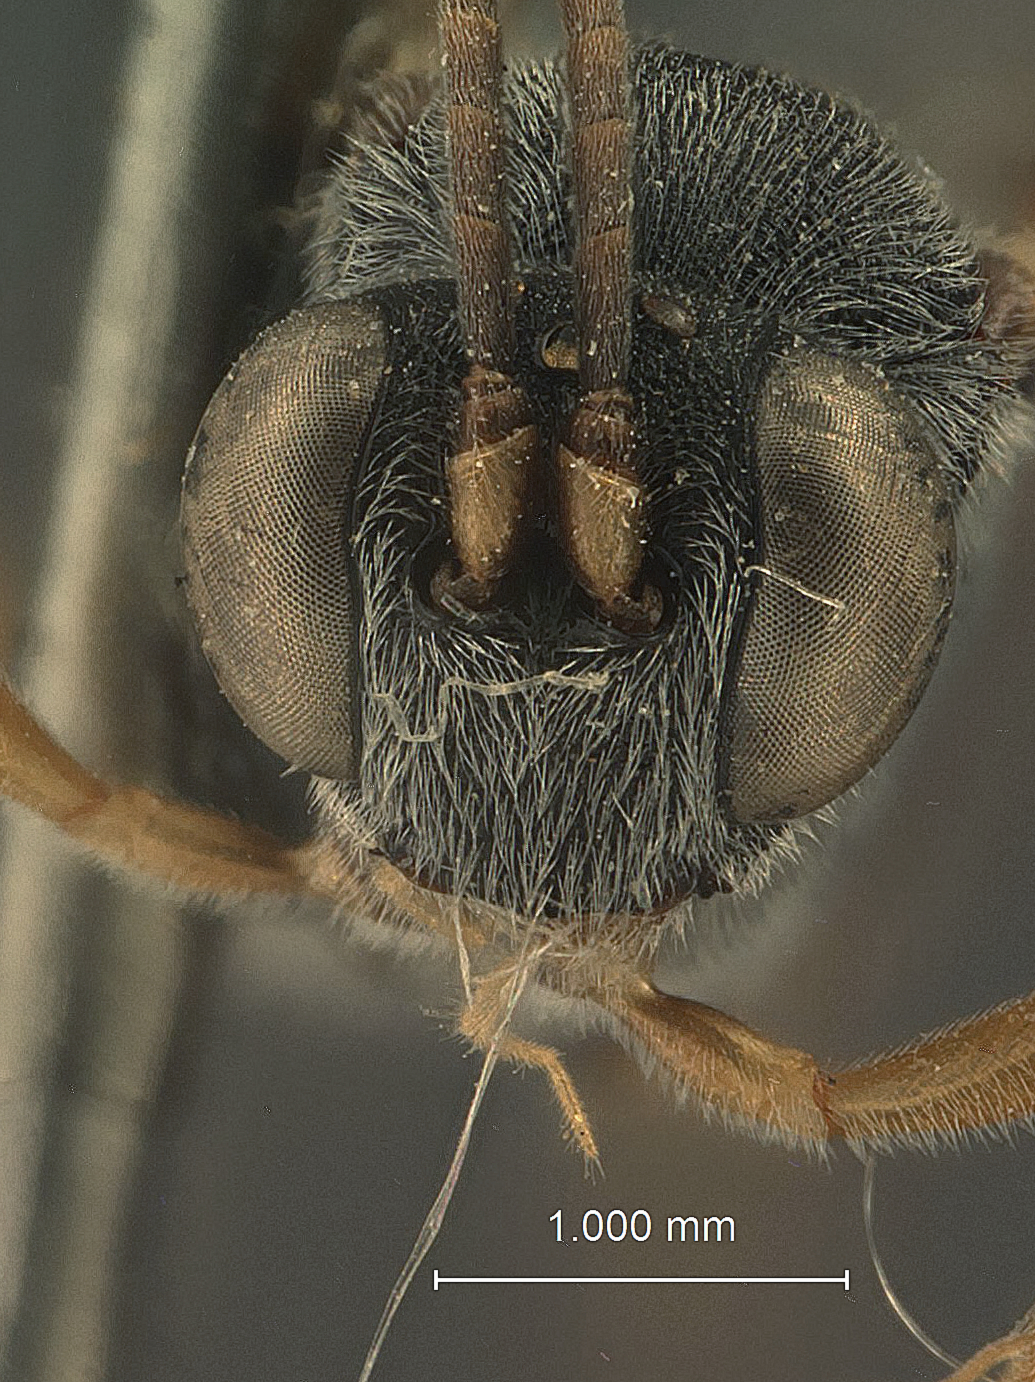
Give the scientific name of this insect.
Venturia nigritegula
